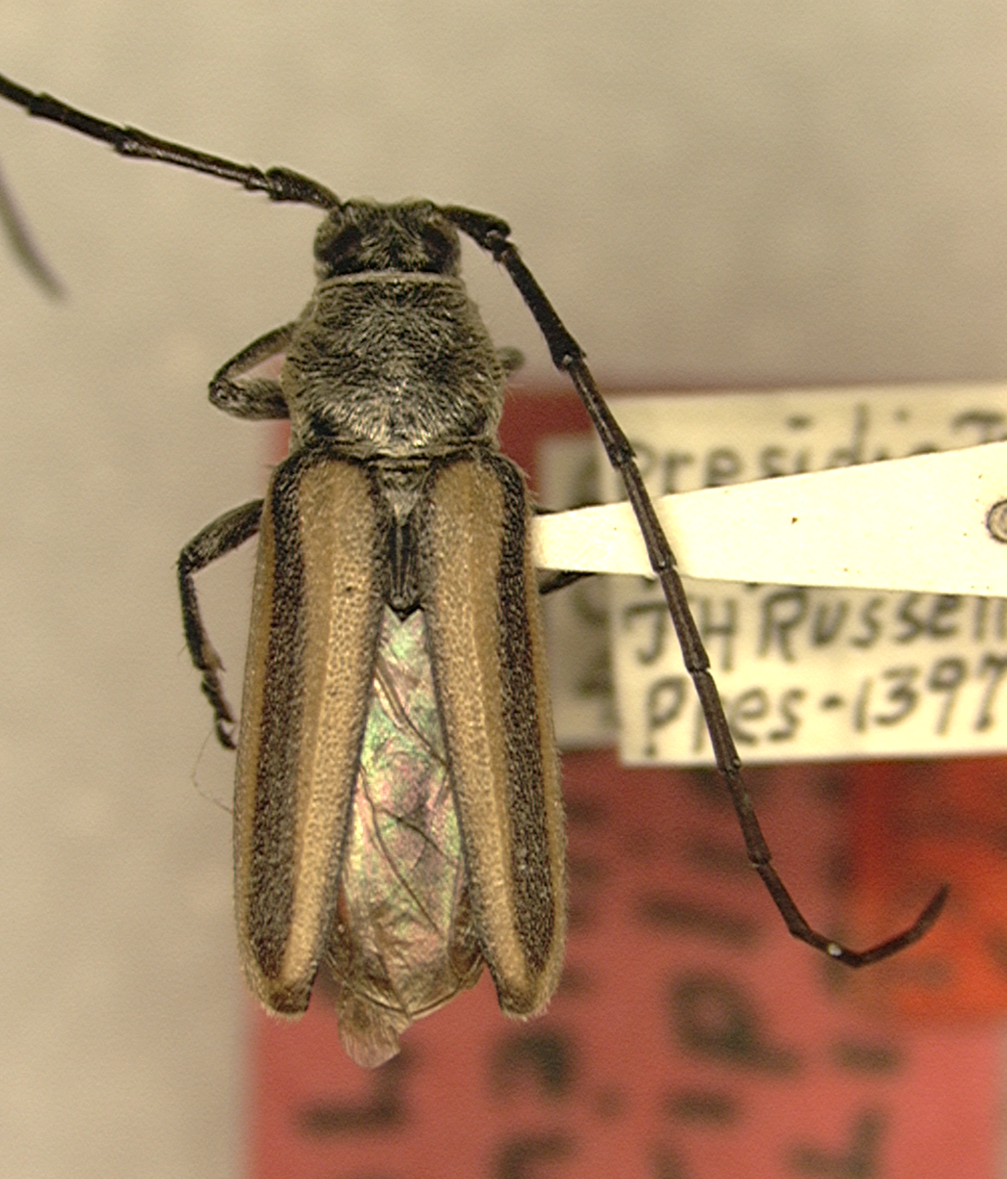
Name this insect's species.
Amannus atriplicis
